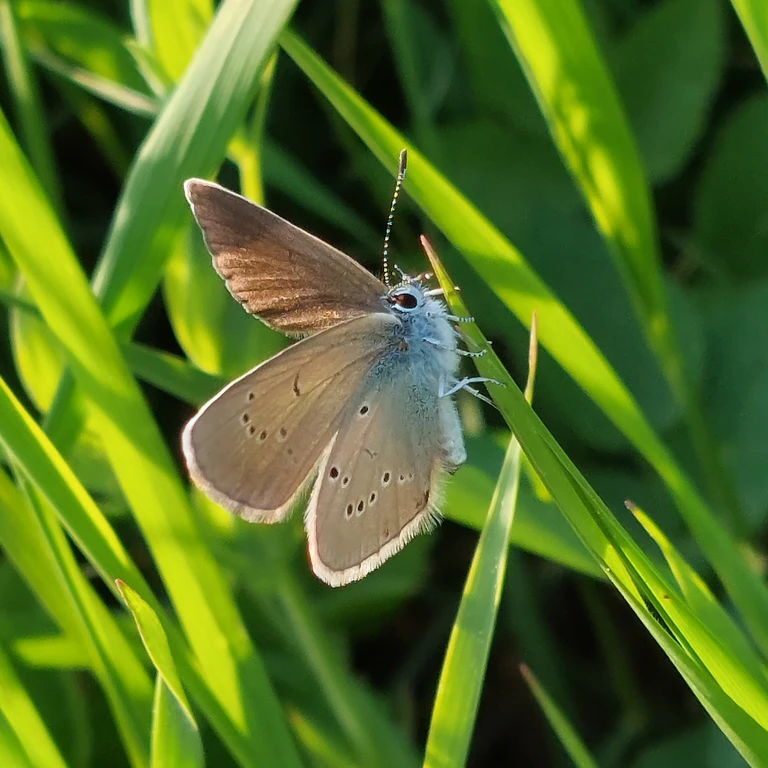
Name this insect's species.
Cyaniris semiargus
